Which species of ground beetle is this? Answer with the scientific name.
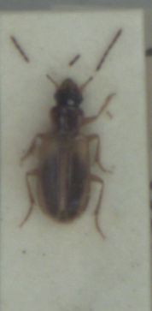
Anthracus consputus
